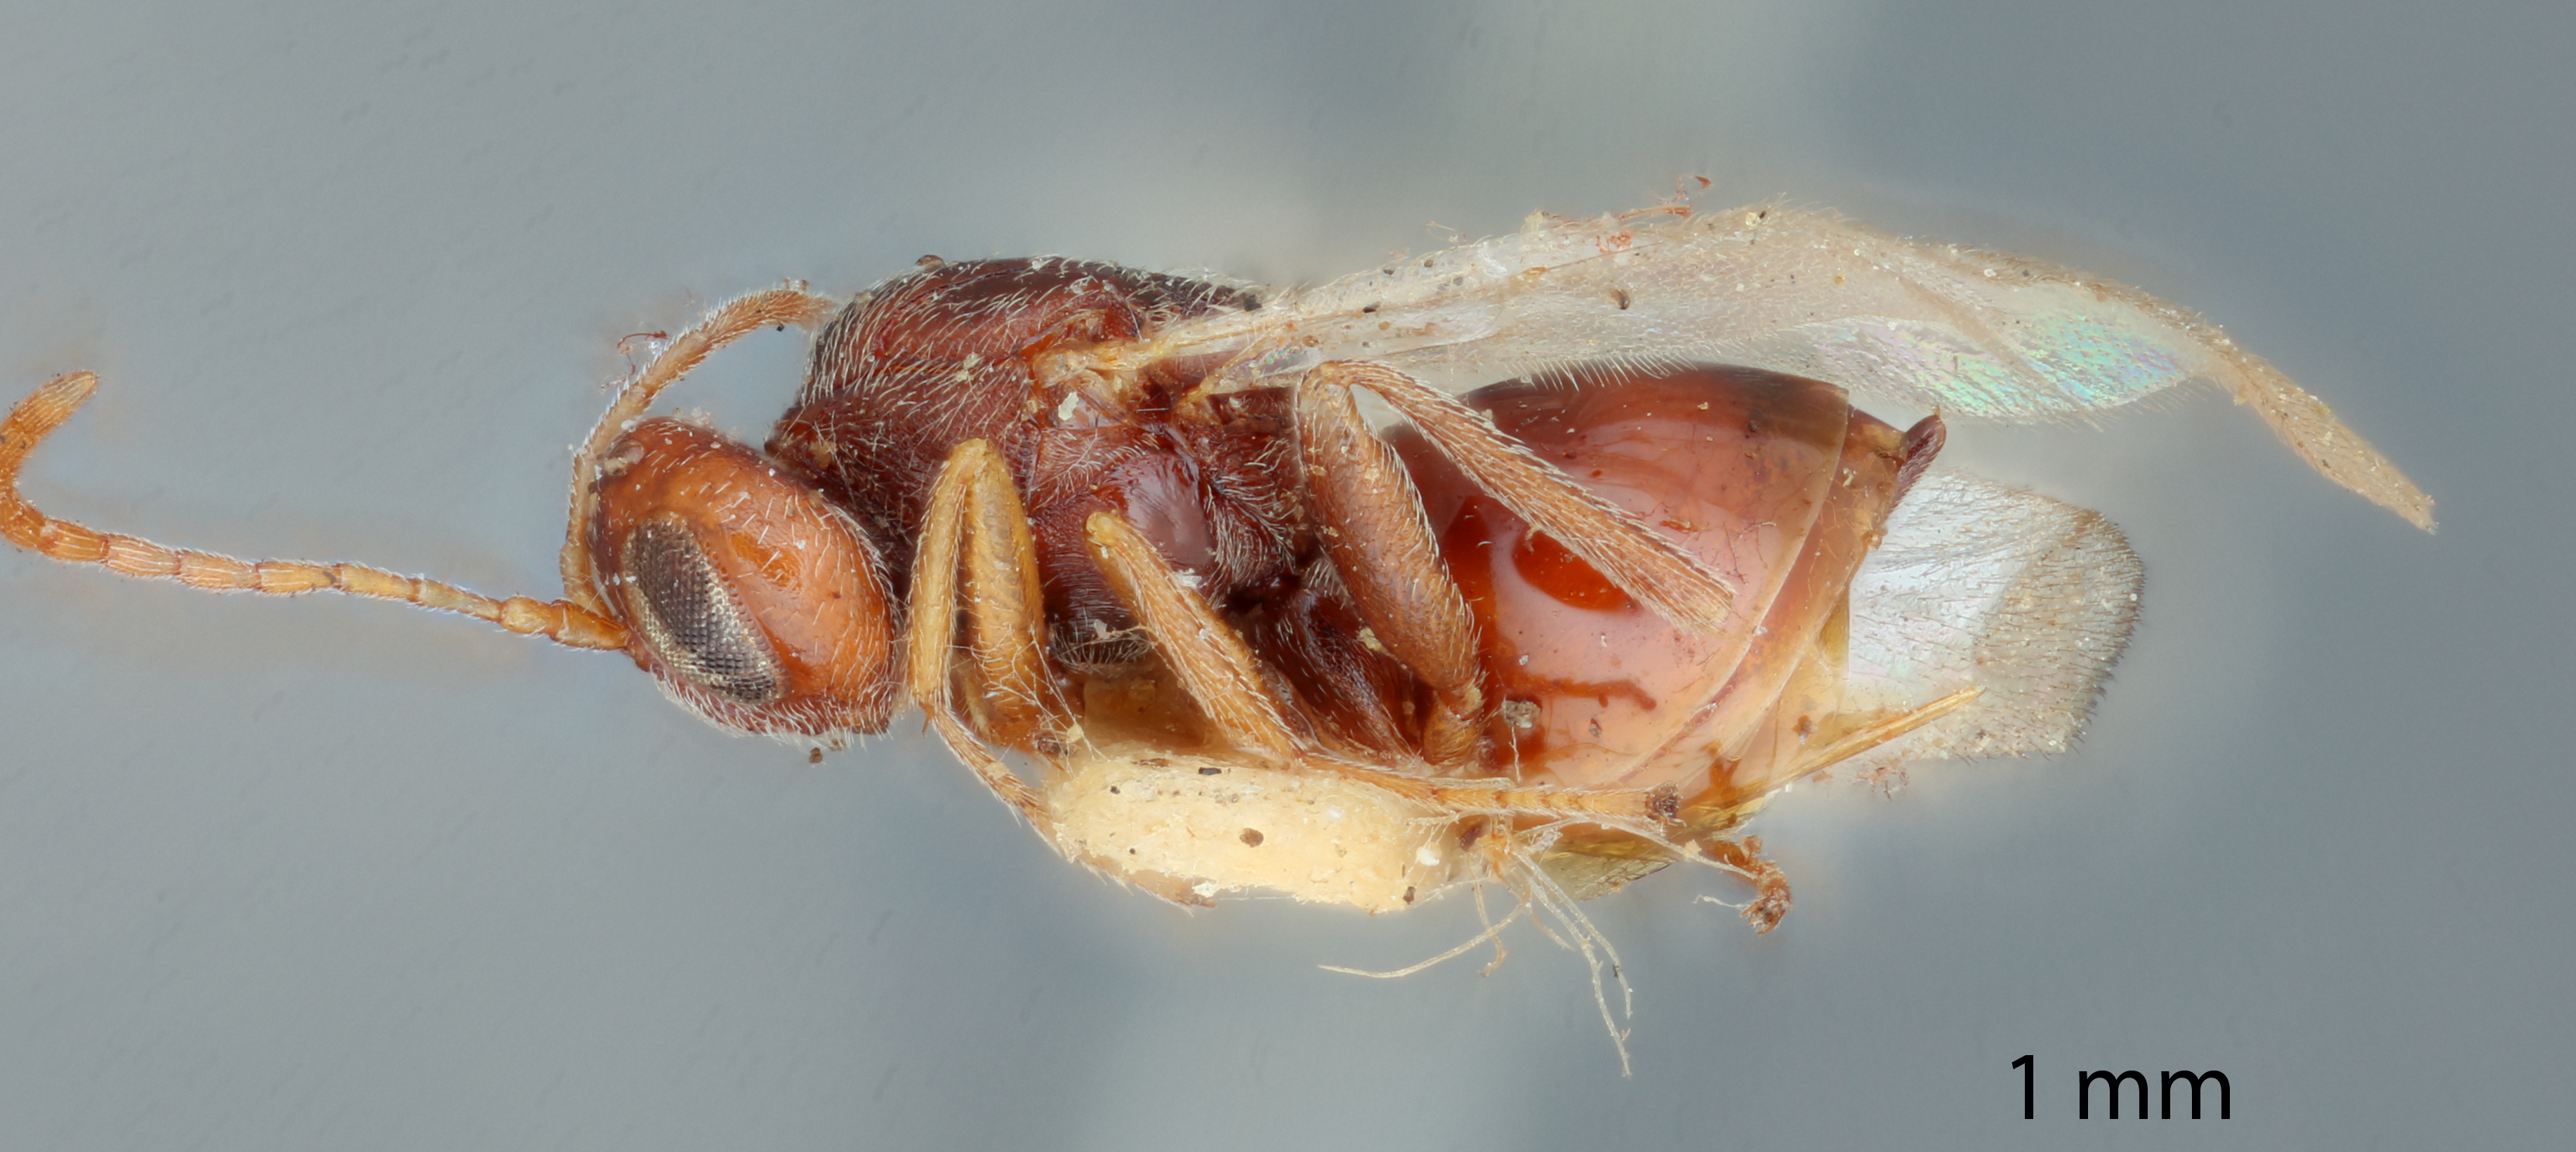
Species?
Callirhytis quinqueseptum
